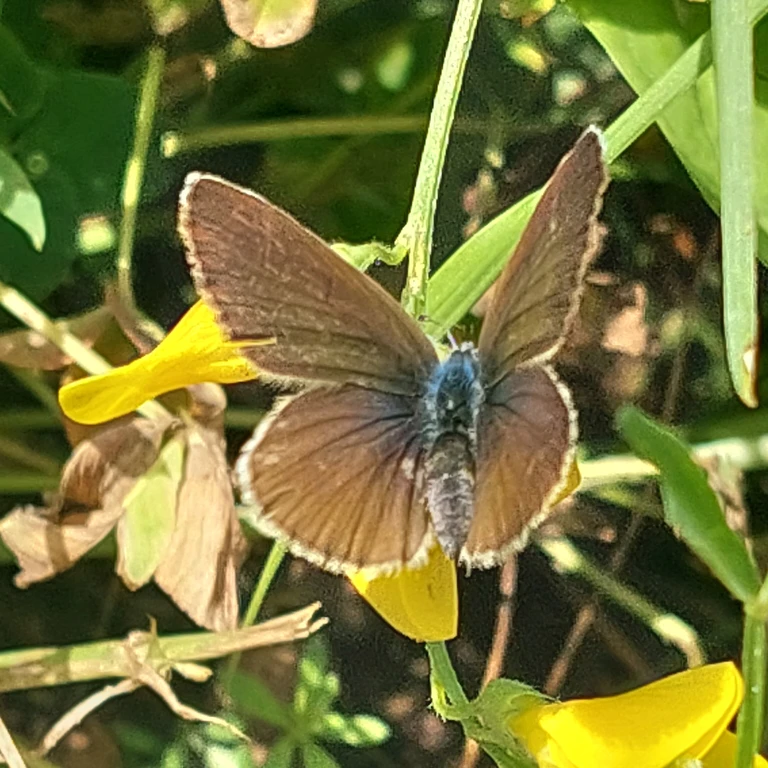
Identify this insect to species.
Cyaniris semiargus
